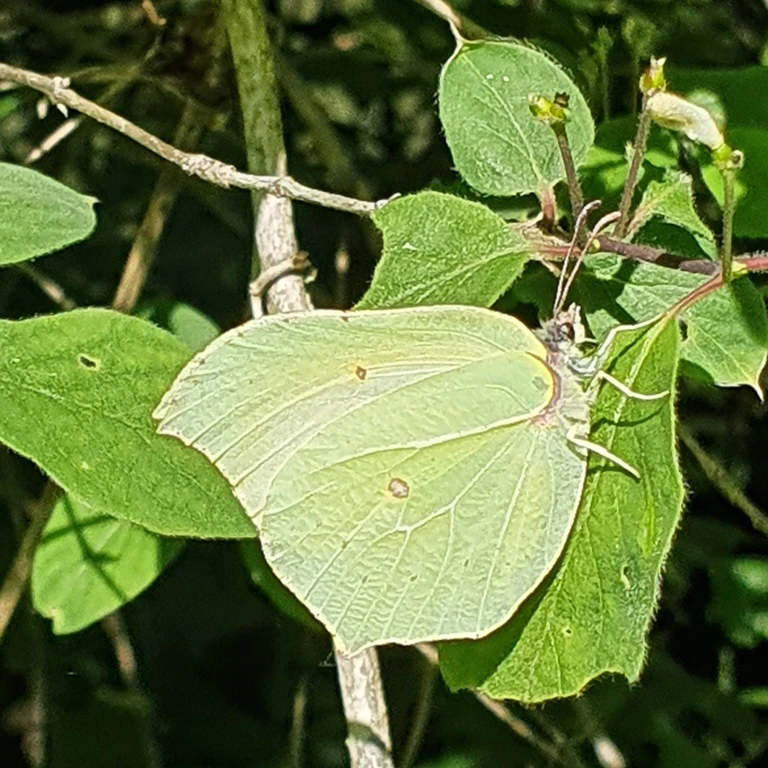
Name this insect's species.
Gonepteryx rhamni
